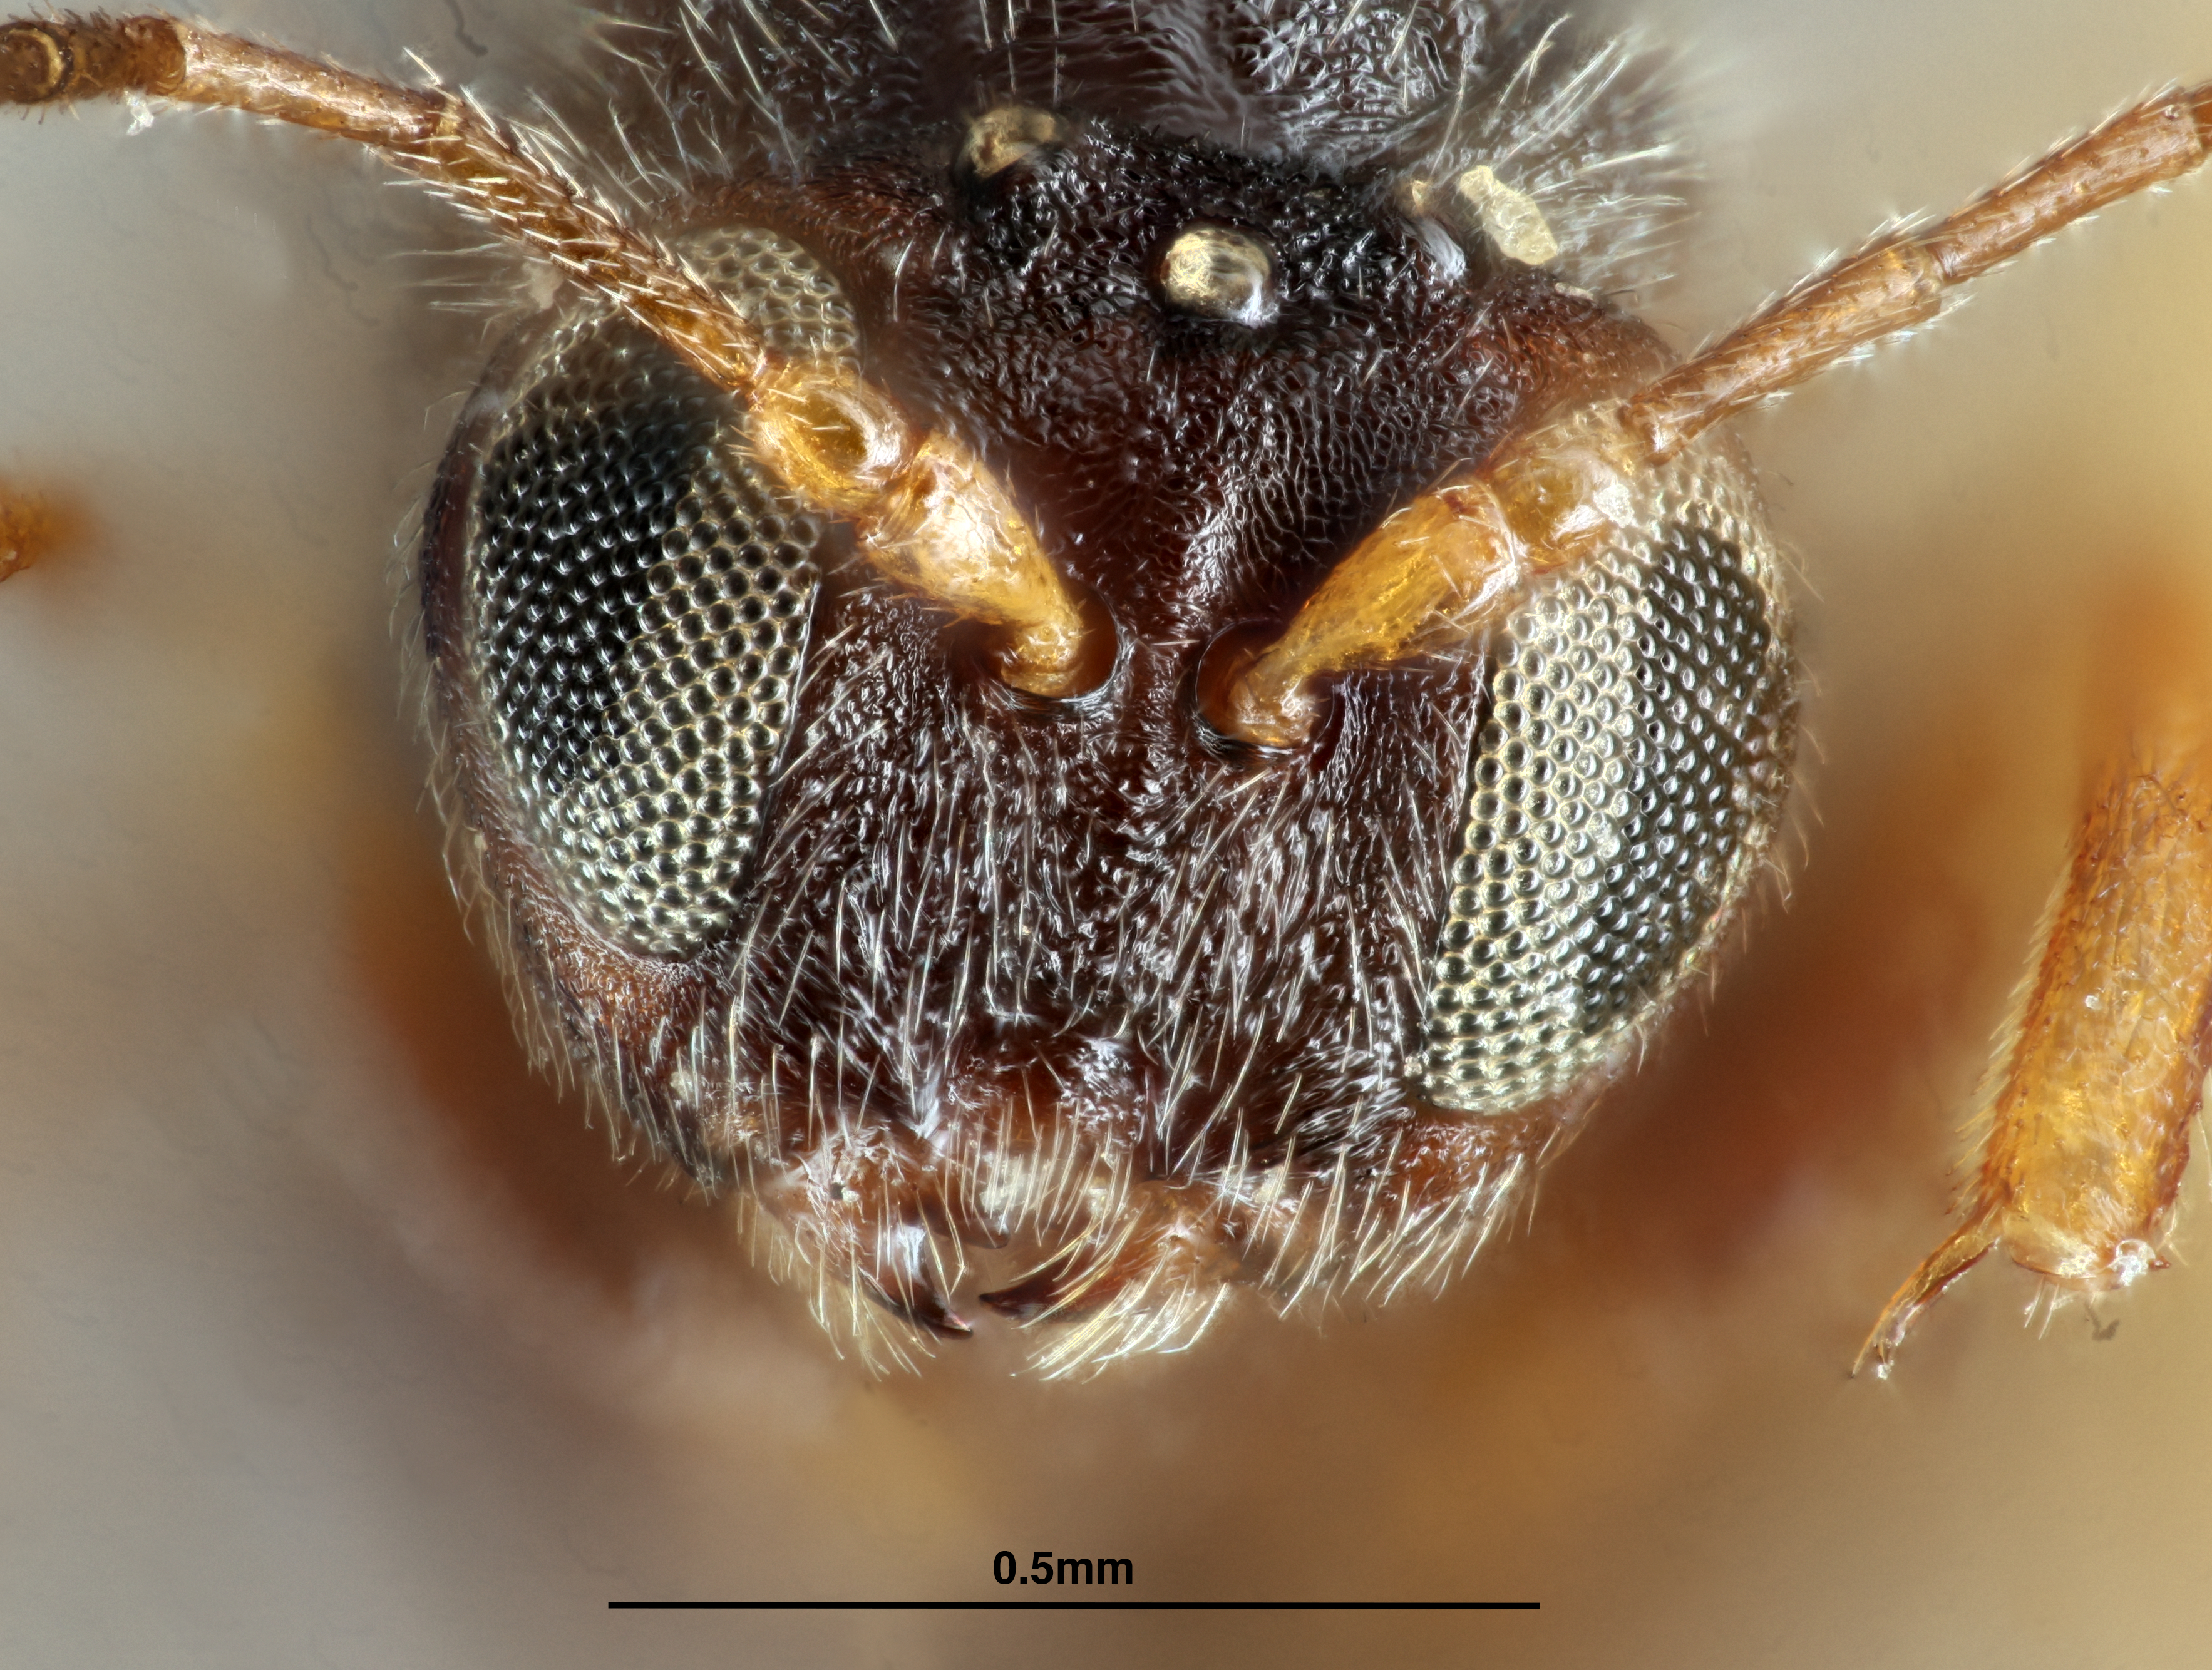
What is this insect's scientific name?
Antron daileyi
